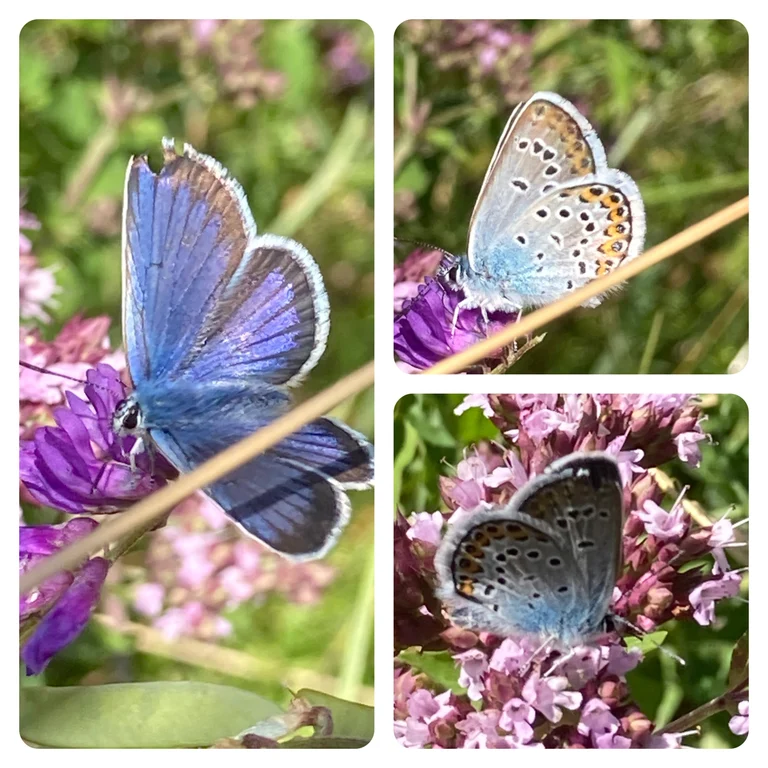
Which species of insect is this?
Plebejus argus
